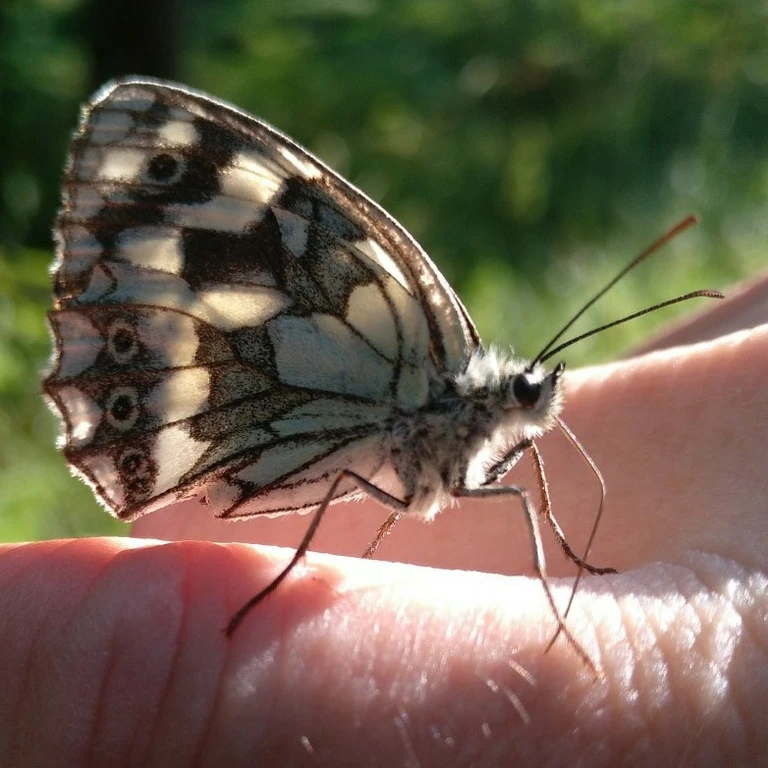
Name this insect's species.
Melanargia galathea
